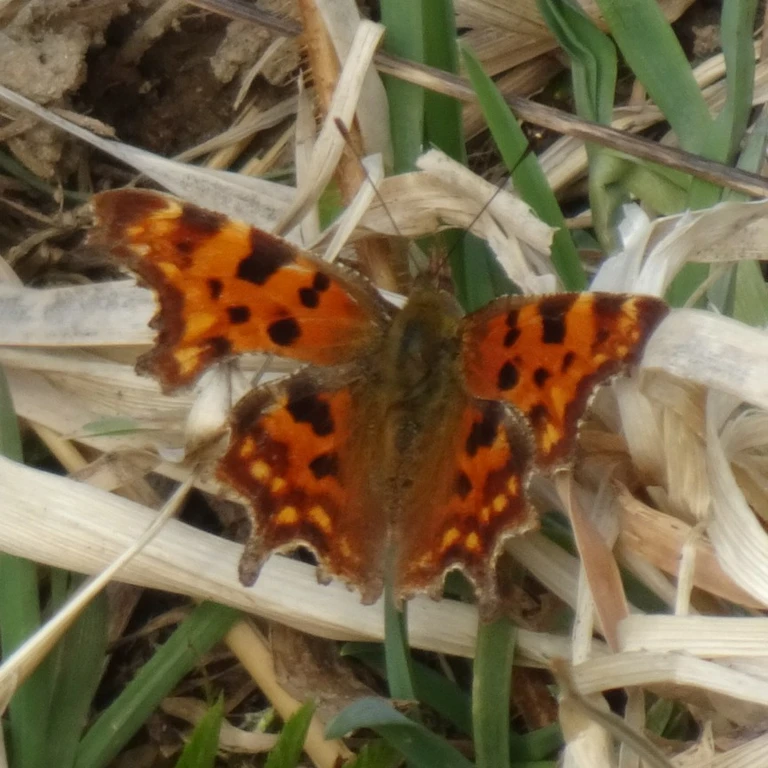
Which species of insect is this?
Polygonia c-album
